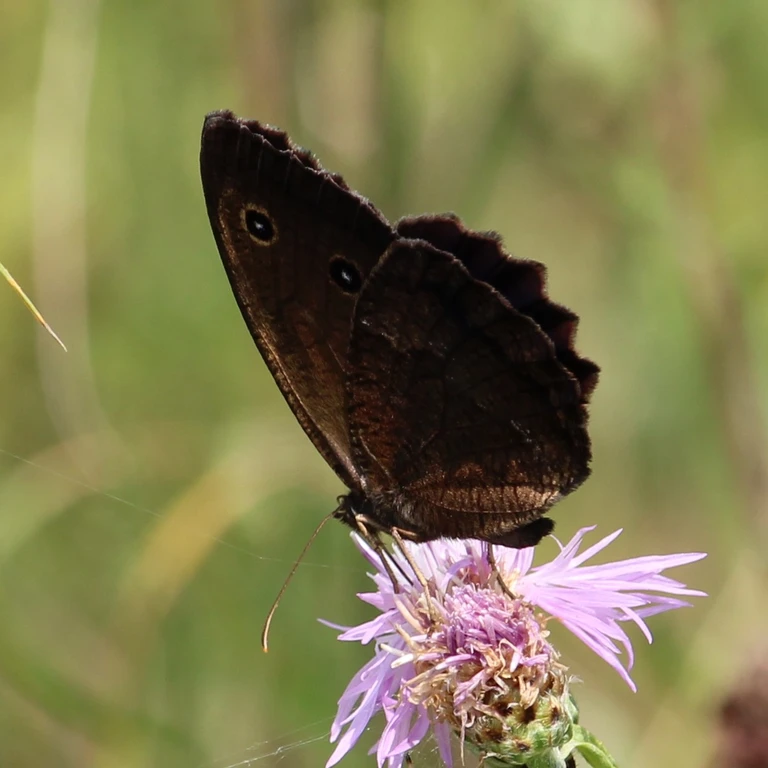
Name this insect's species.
Minois dryas
